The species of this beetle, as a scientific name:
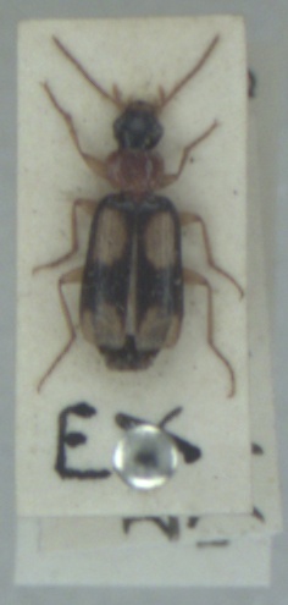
Dromius quadrimaculatus
